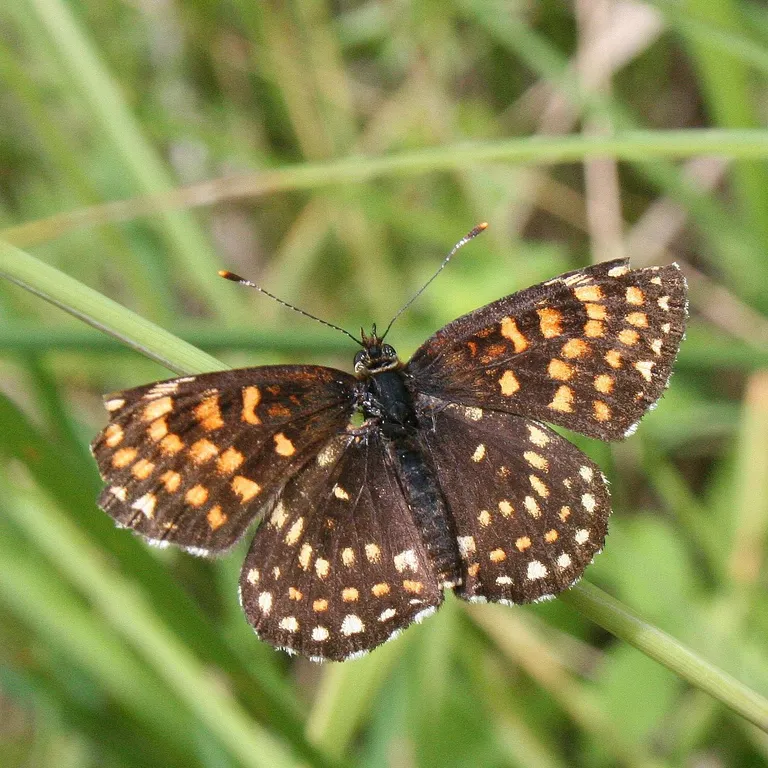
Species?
Melitaea diamina
